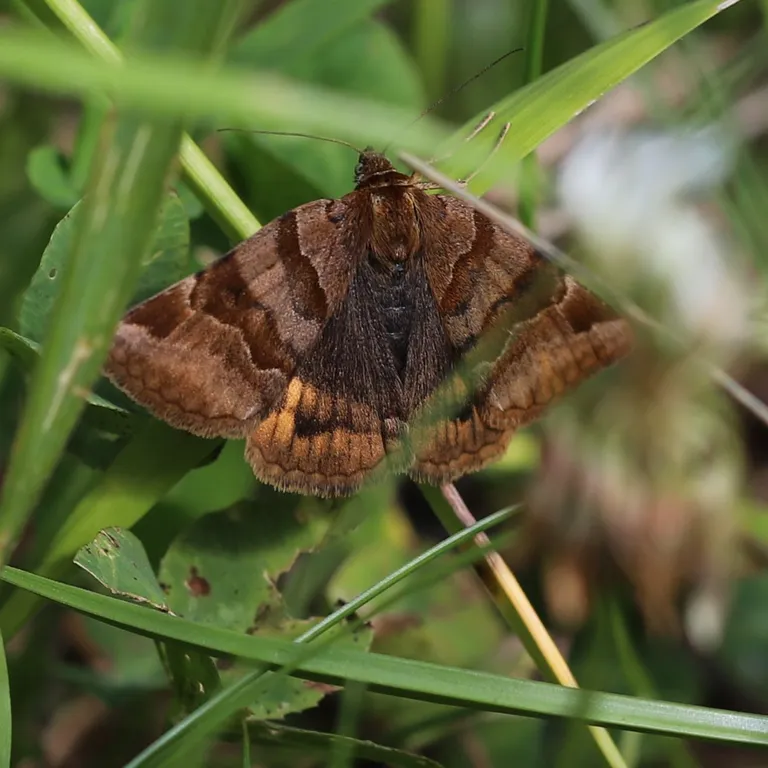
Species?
Euclidia glyphica
